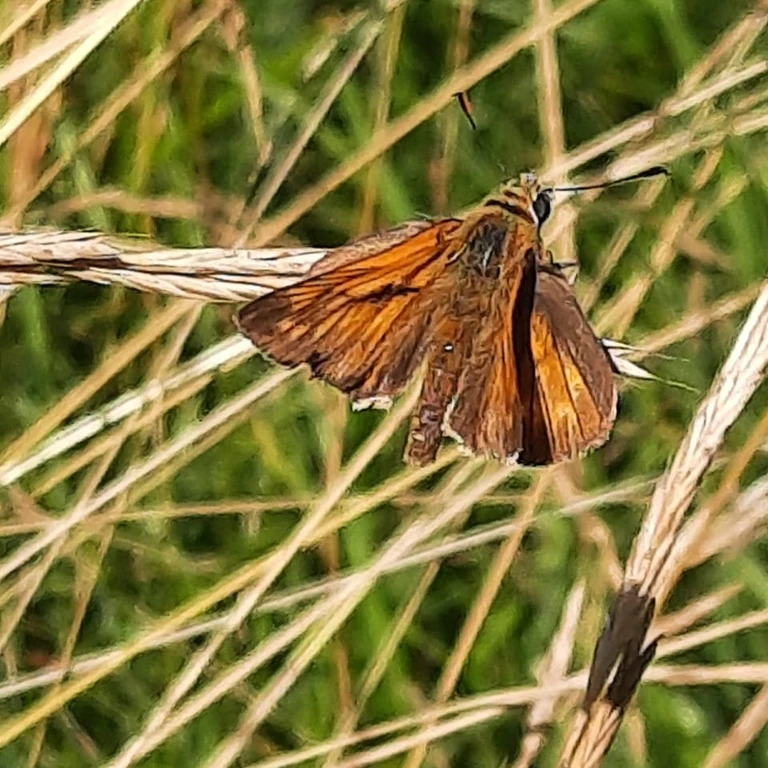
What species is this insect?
Ochlodes sylvanus (also Ochlodes venata)
